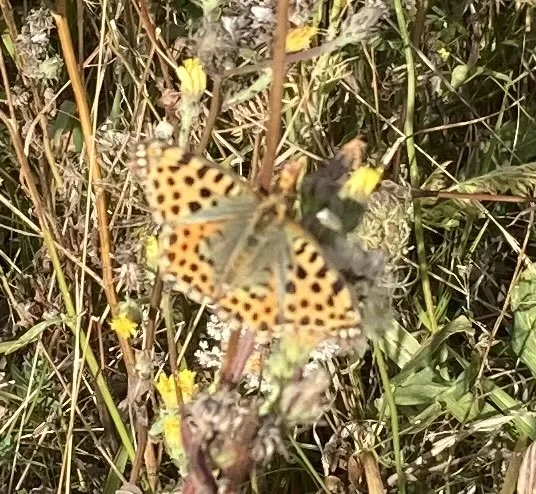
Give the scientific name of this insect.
Issoria lathonia
